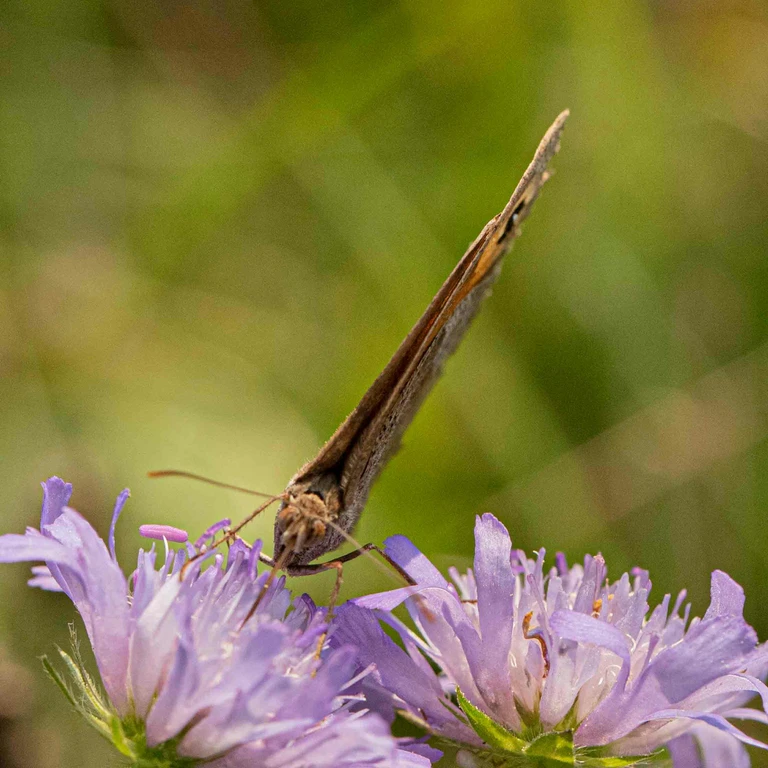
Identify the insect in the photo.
Maniola jurtina
